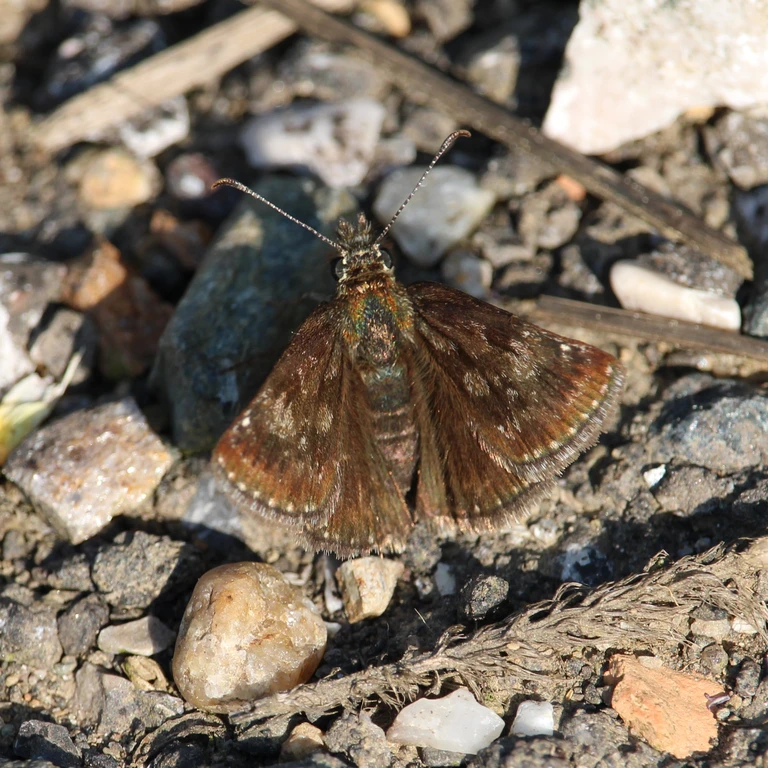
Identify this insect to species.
Erynnis tages
